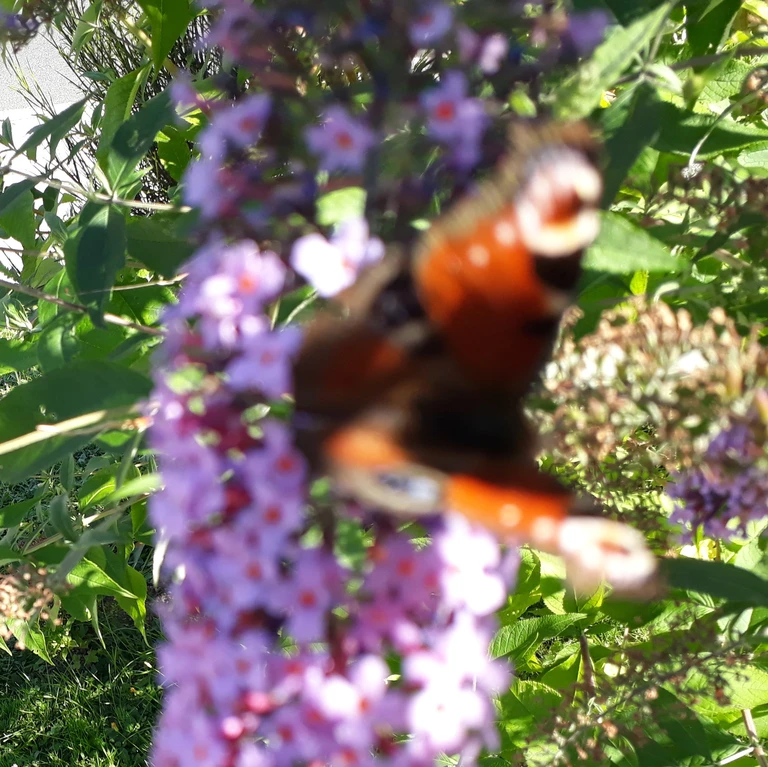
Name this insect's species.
Aglais io
